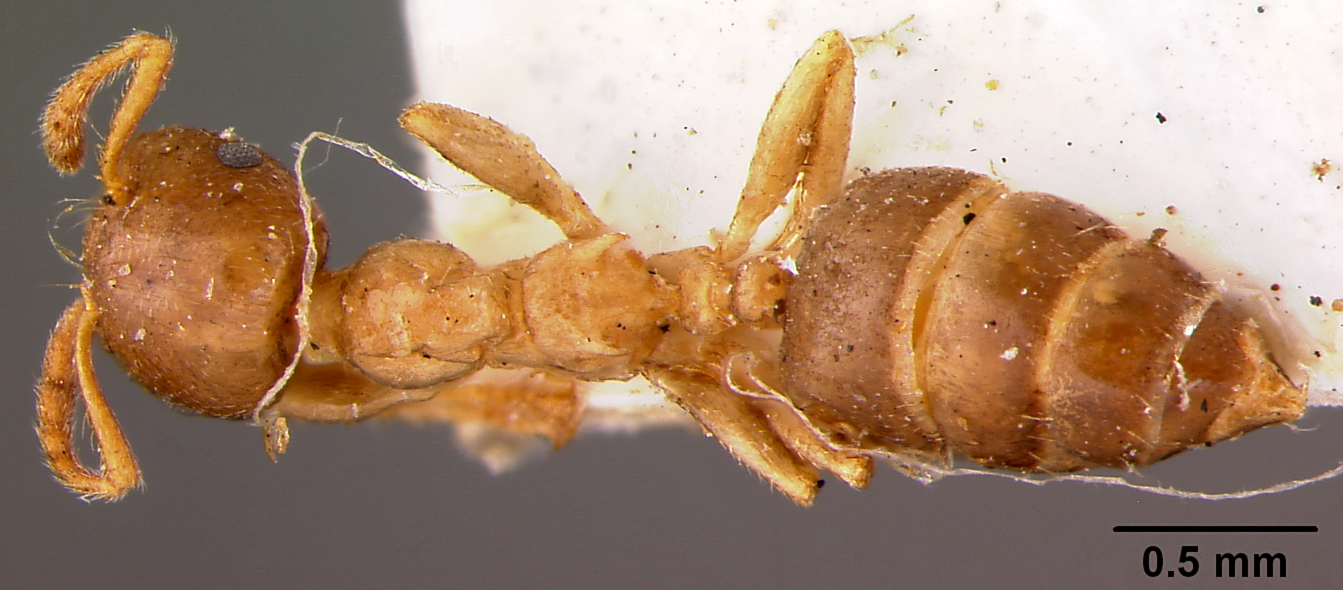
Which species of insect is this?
Crematogaster borneensis
